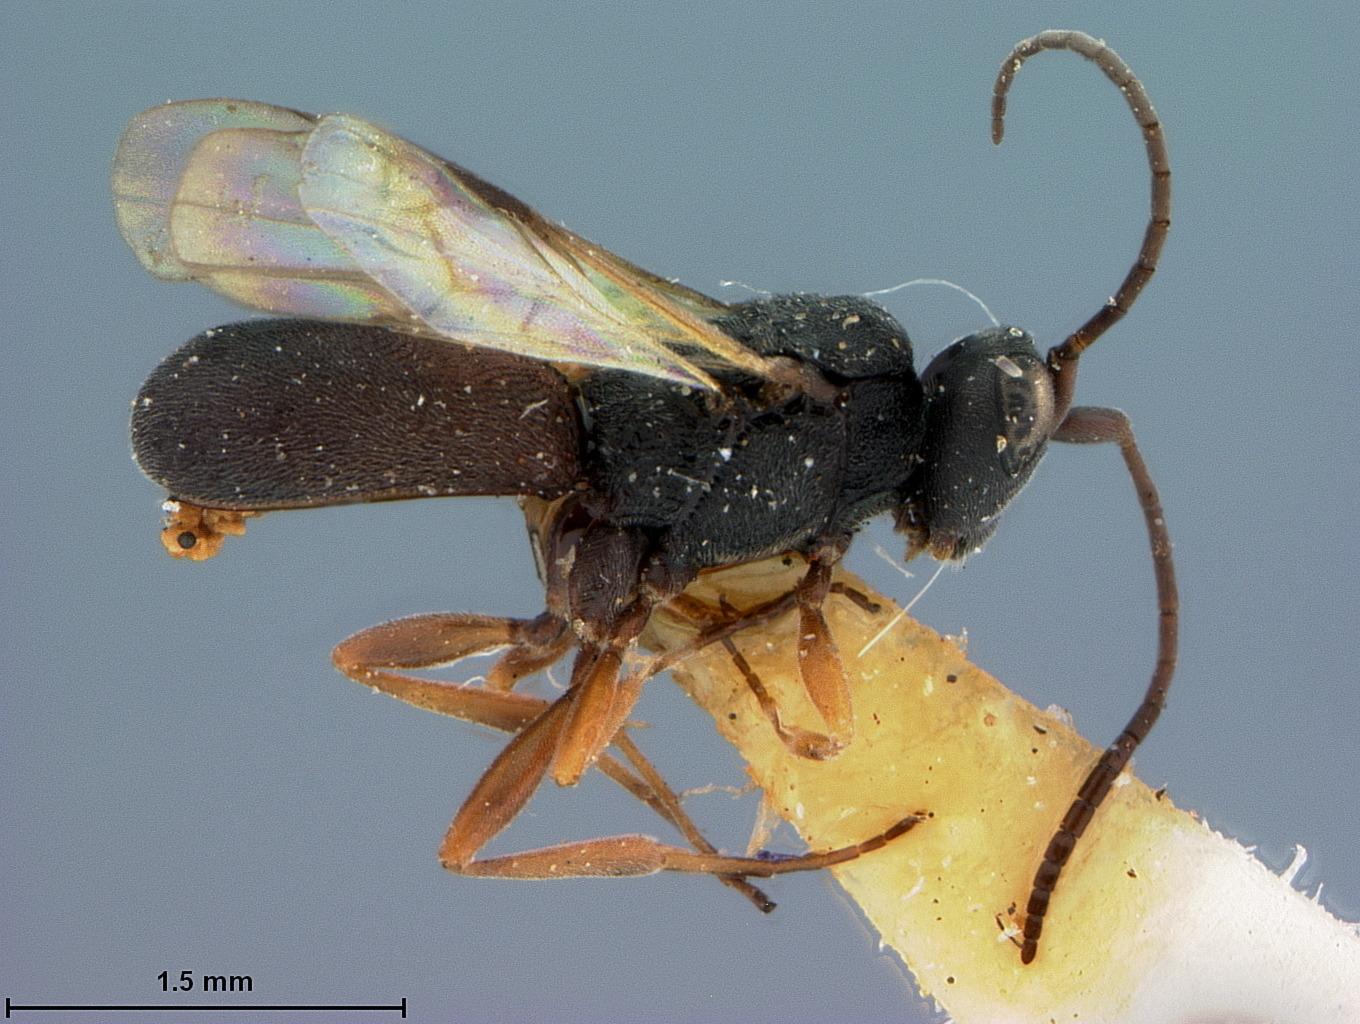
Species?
Chelonus dolicocephalus
